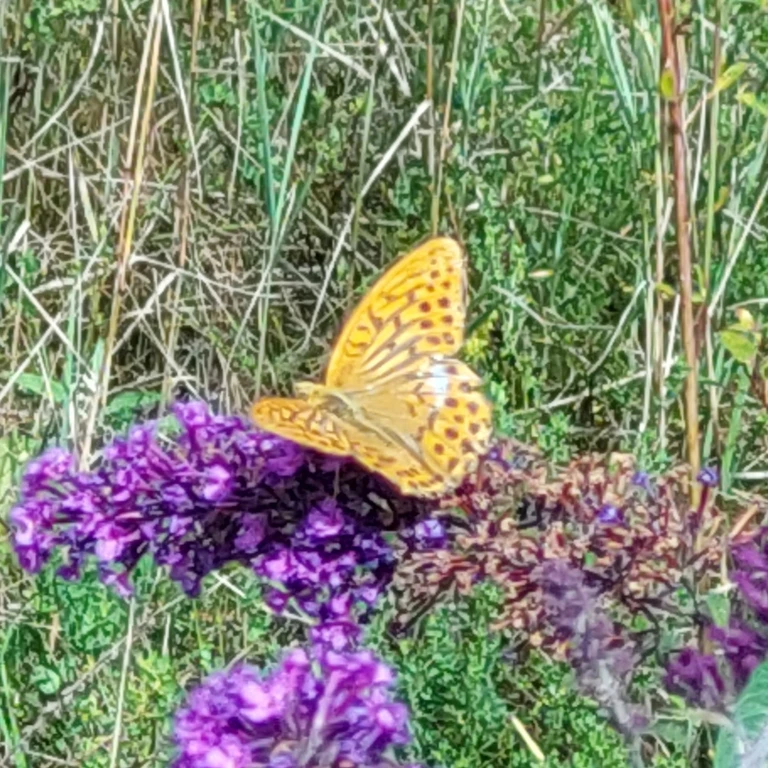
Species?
Argynnis paphia
